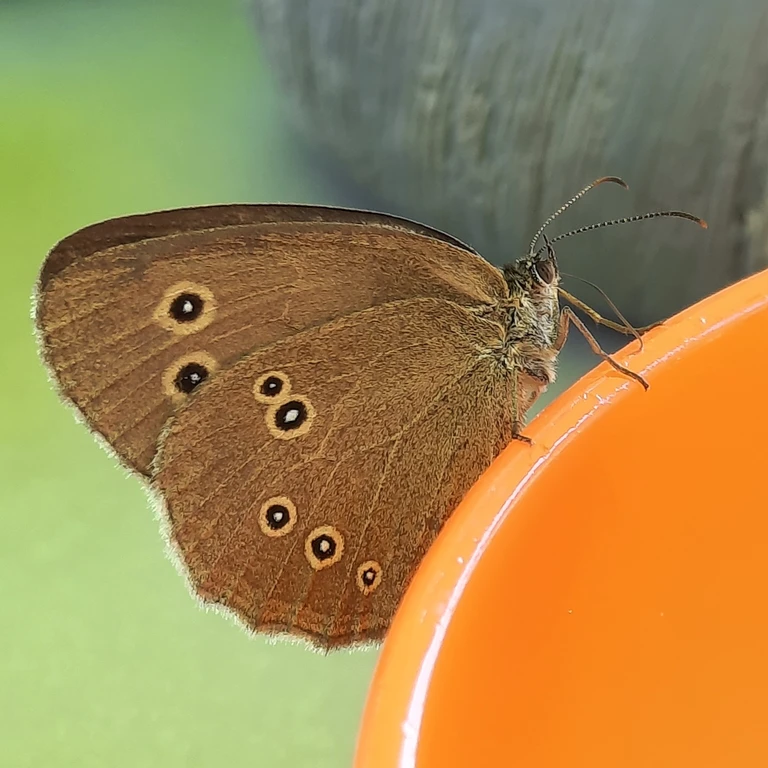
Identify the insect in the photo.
Aphantopus hyperantus
